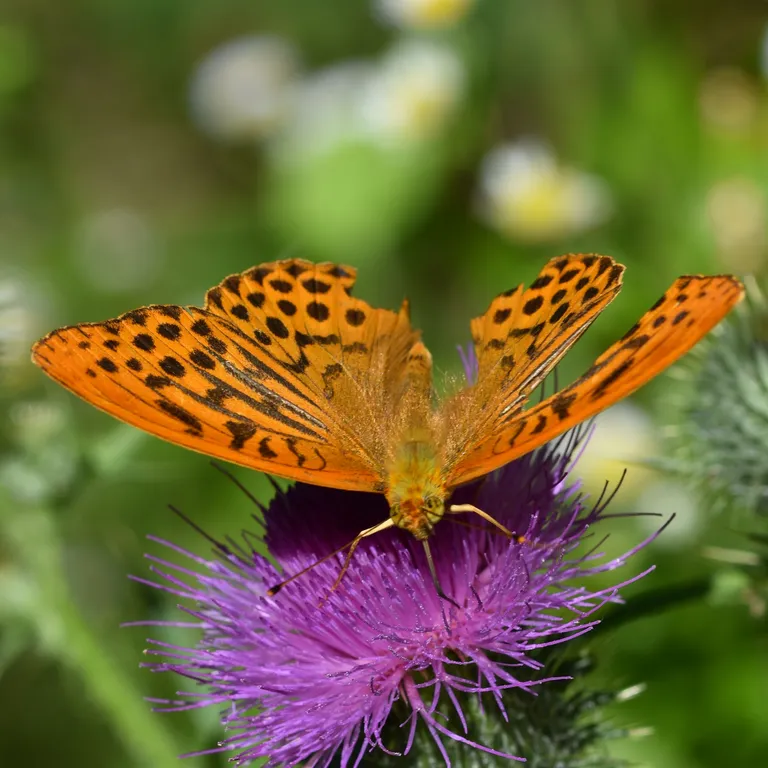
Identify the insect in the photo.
Argynnis paphia
